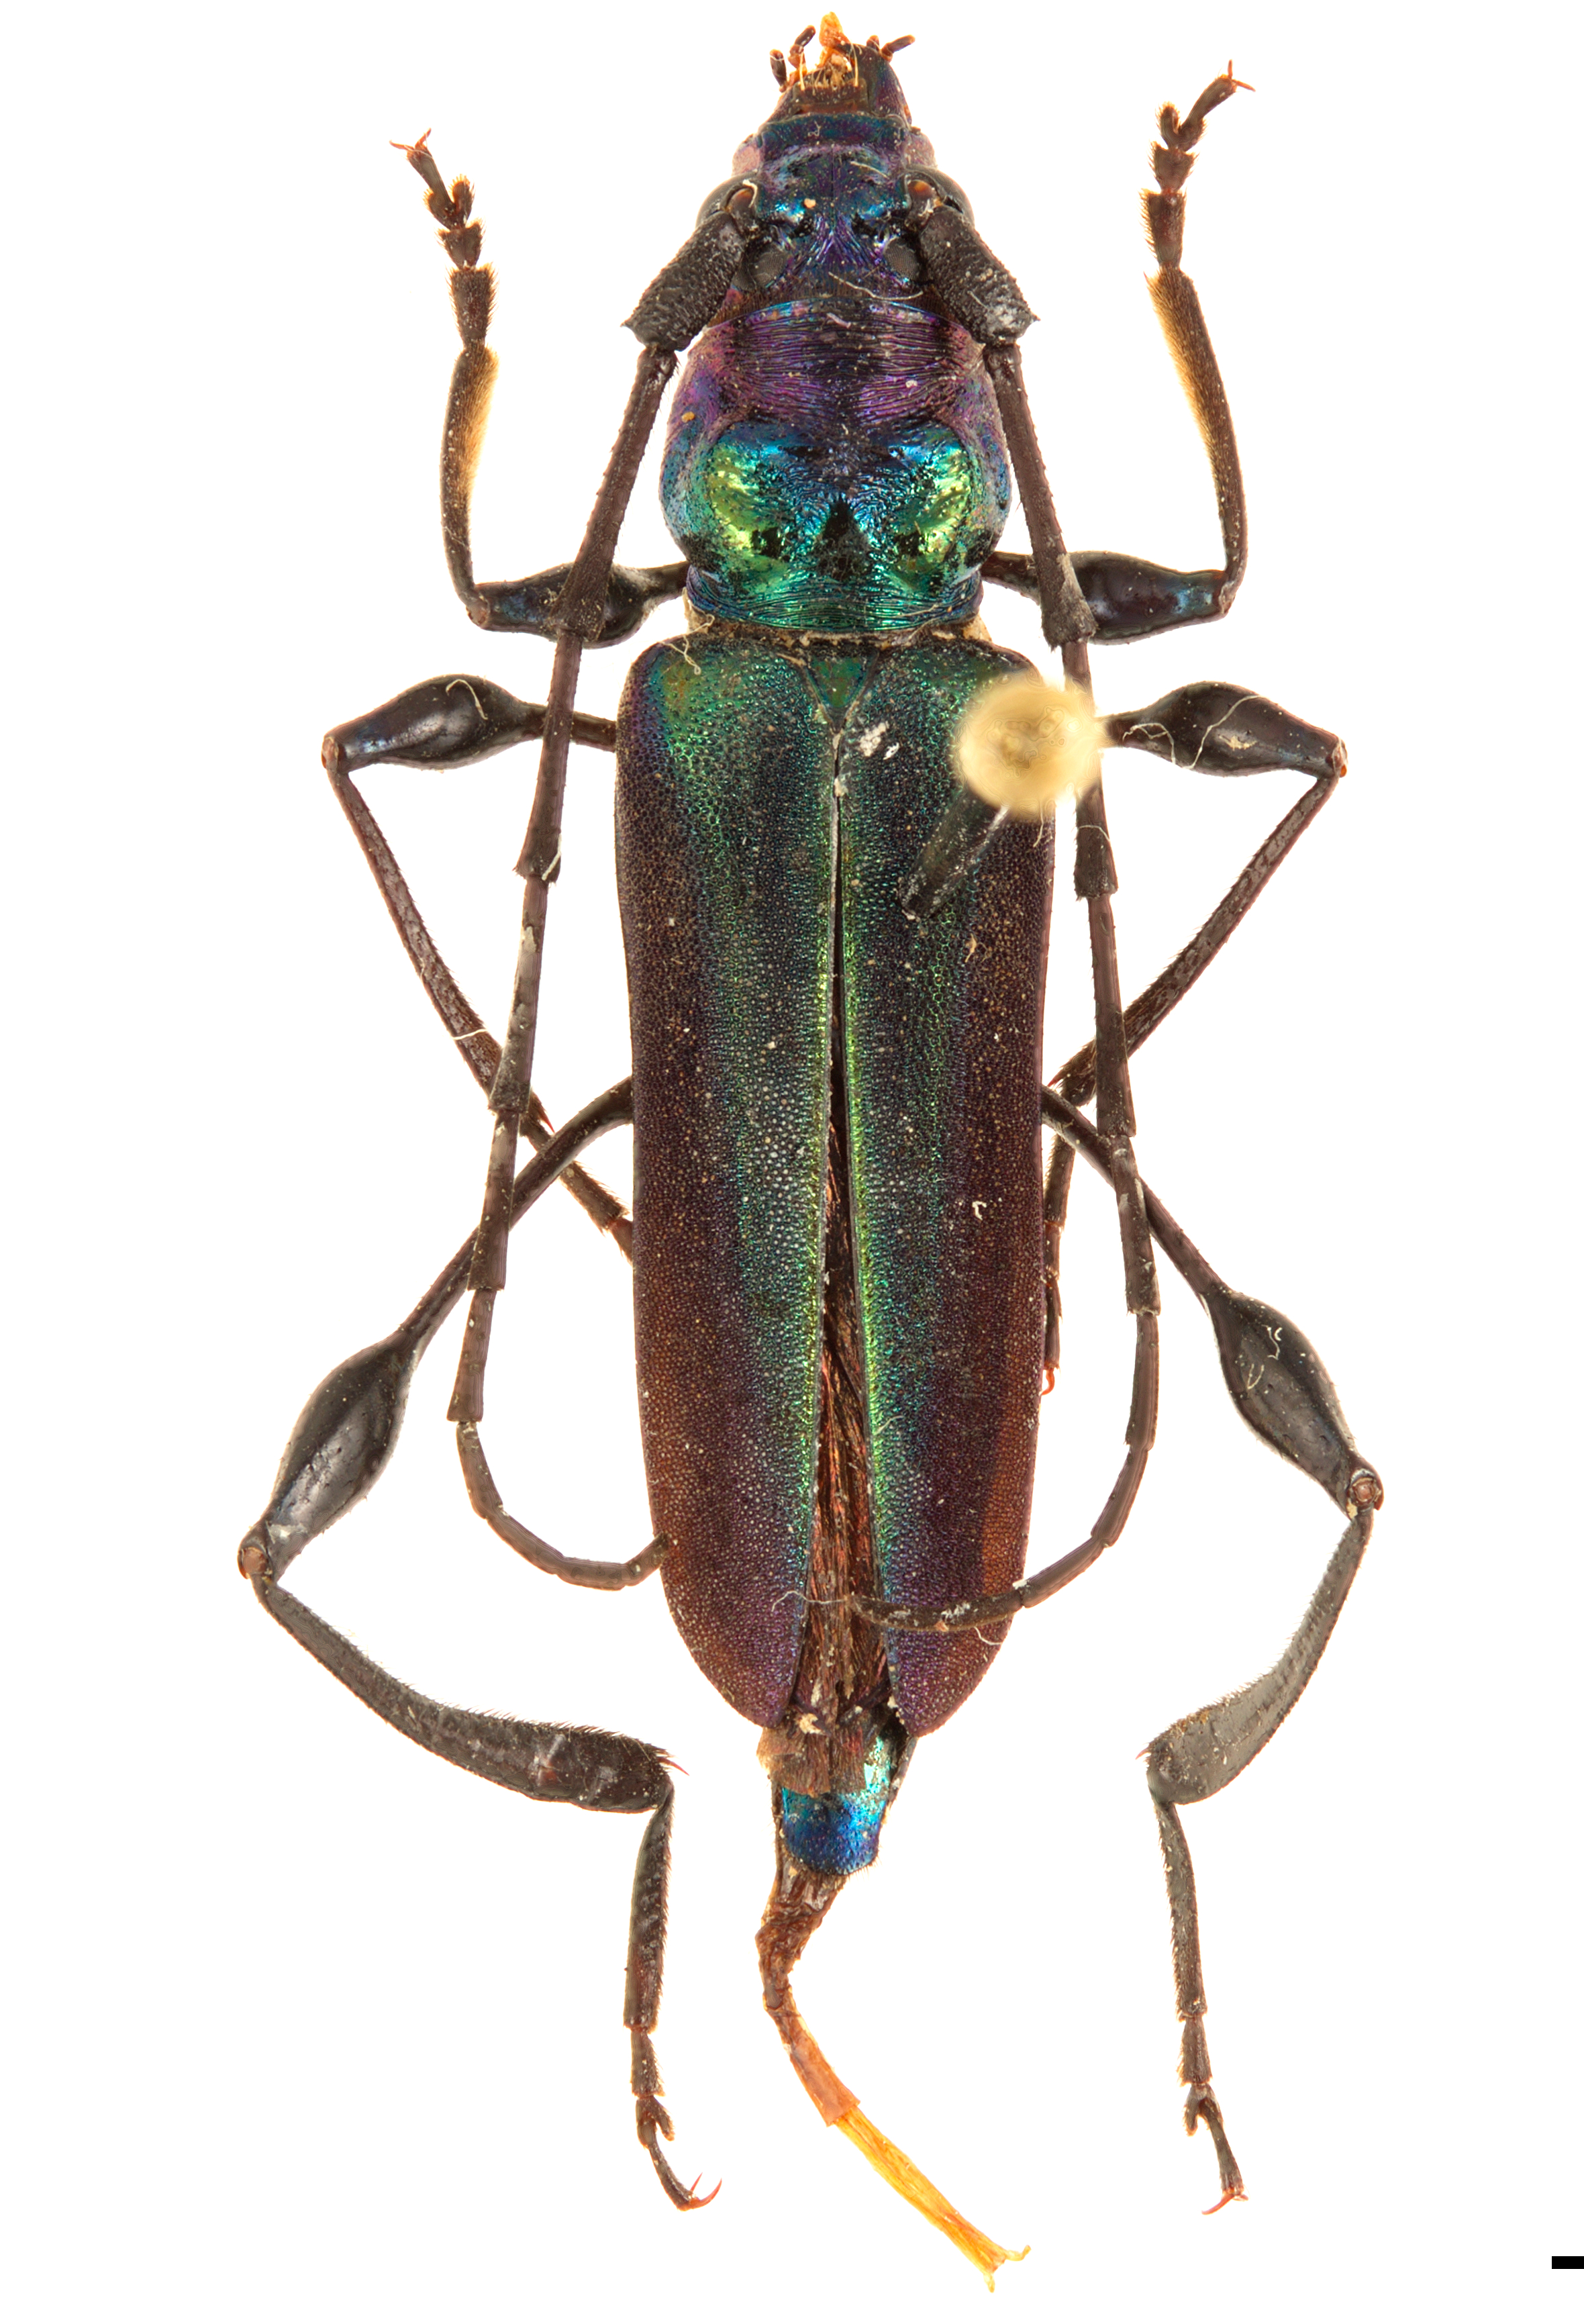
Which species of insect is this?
Rhopalizus euporidus
